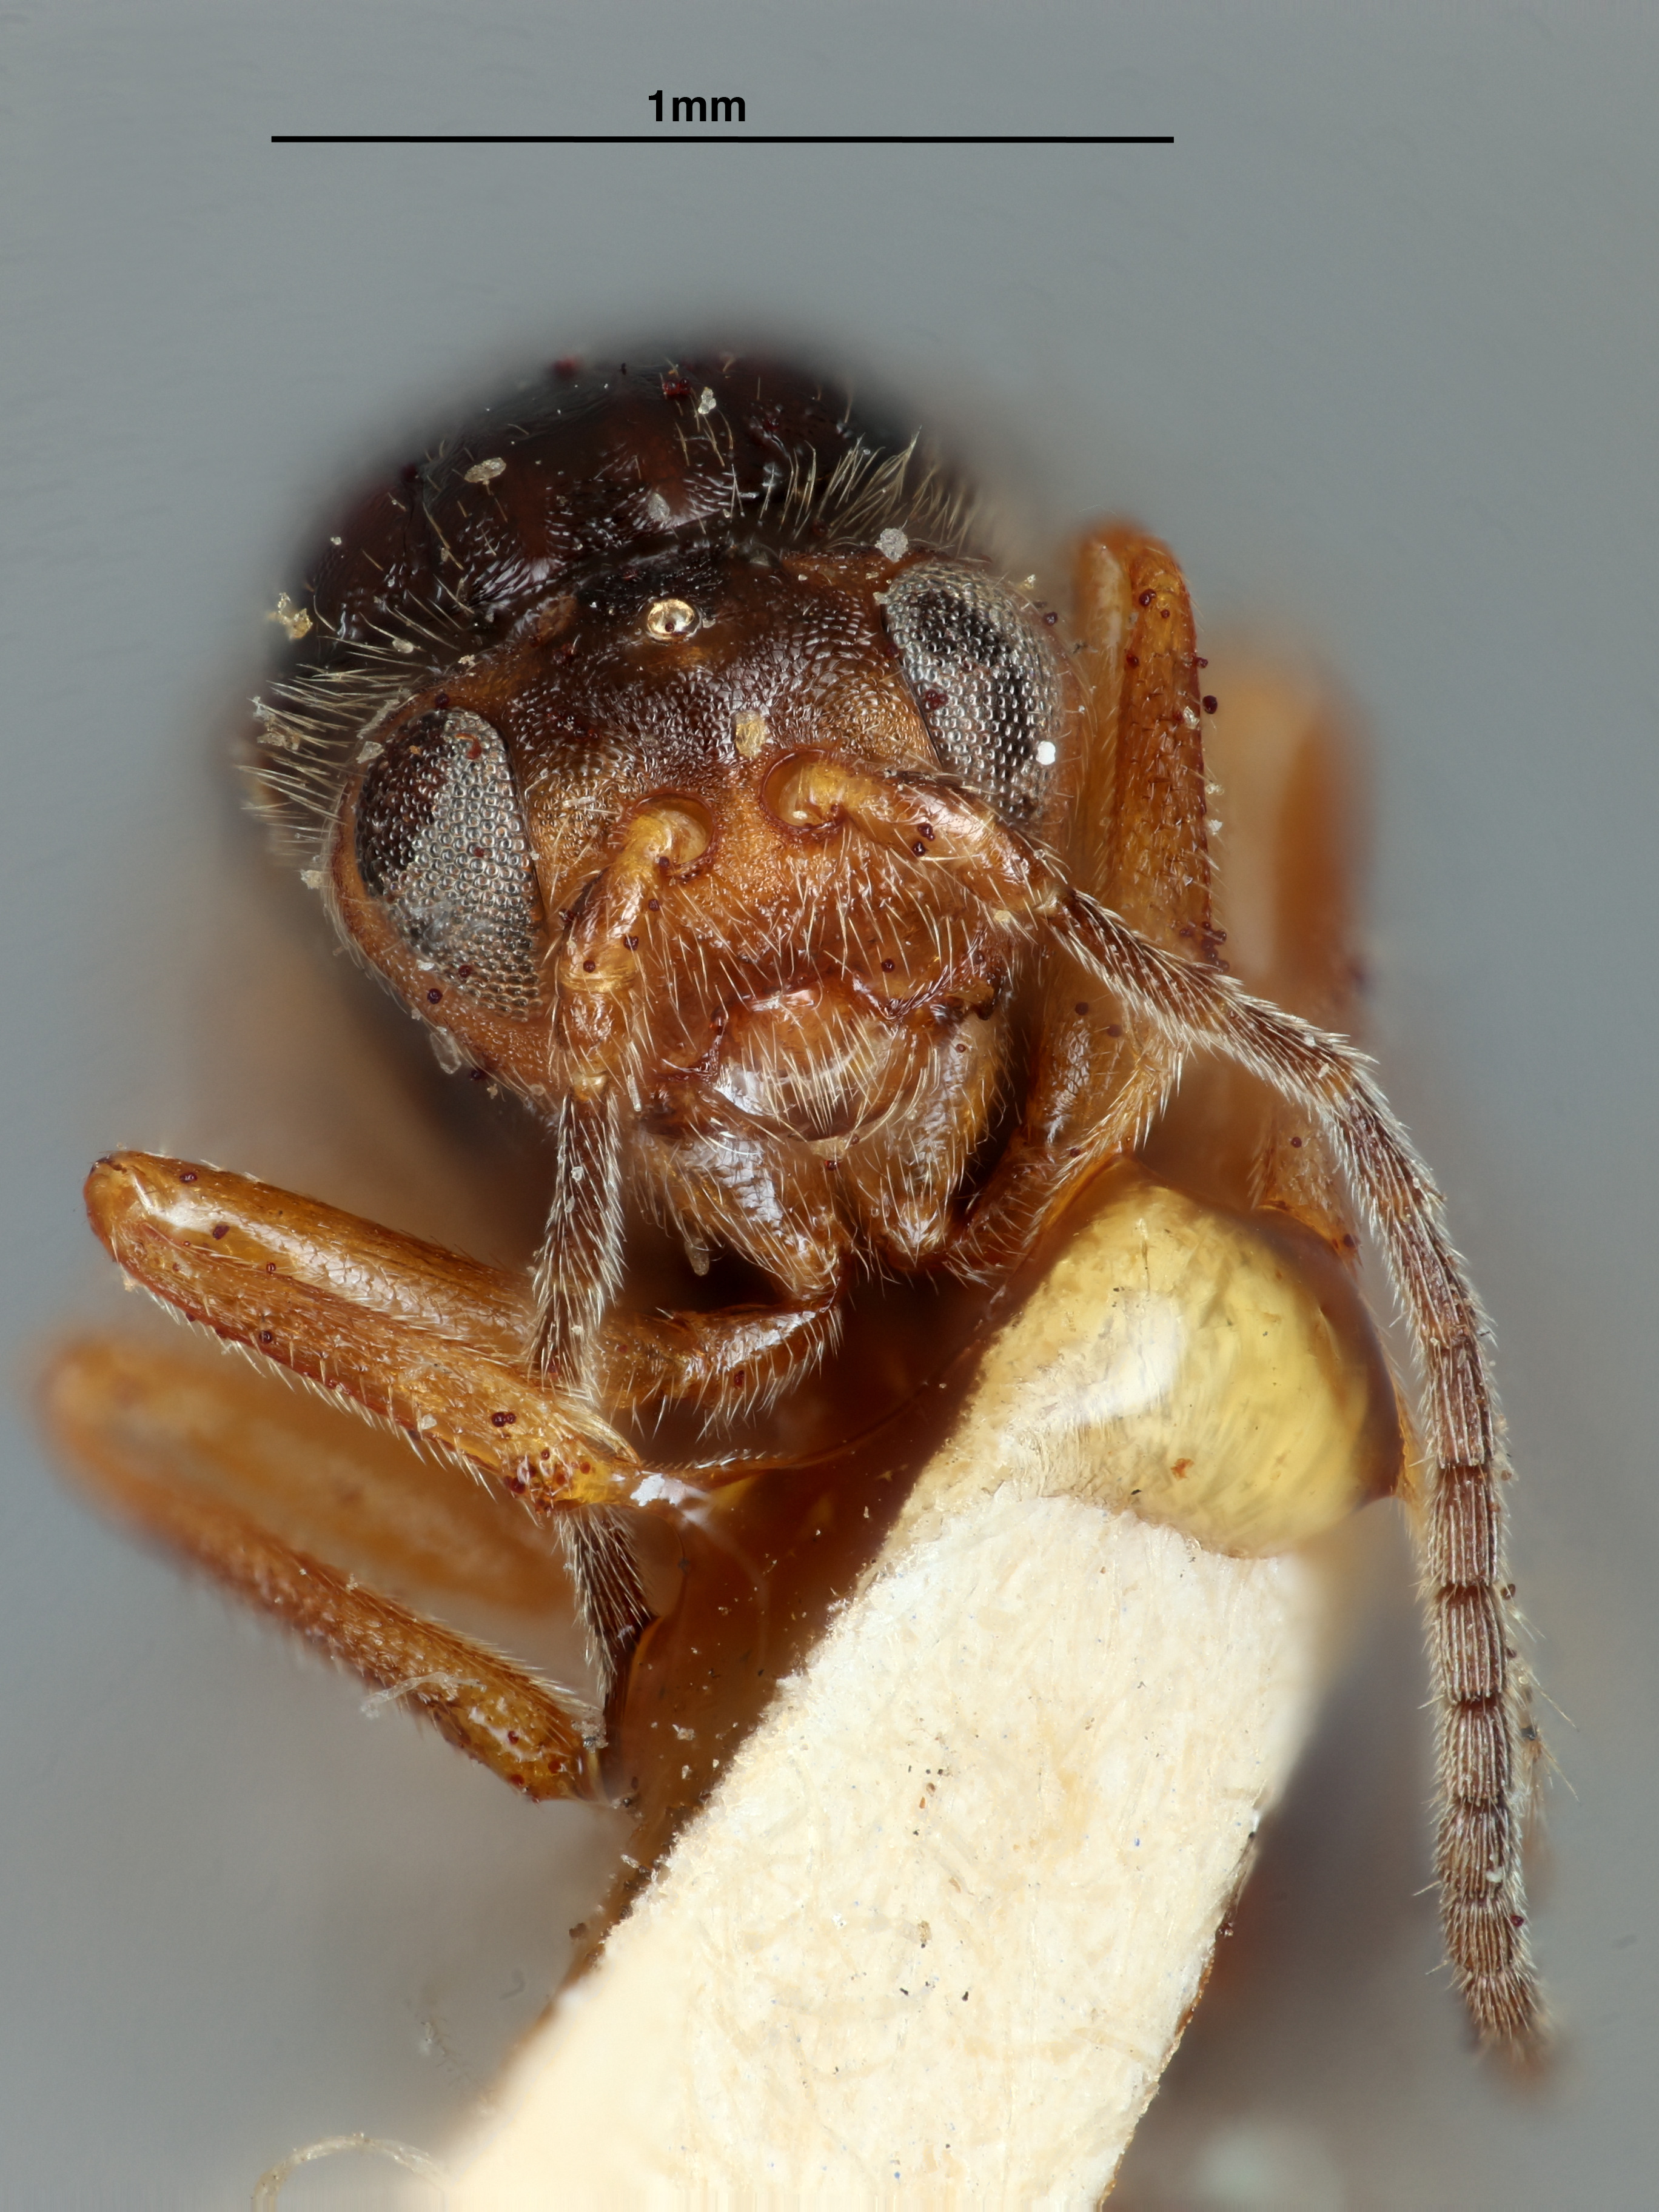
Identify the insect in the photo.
Andricus decidua
